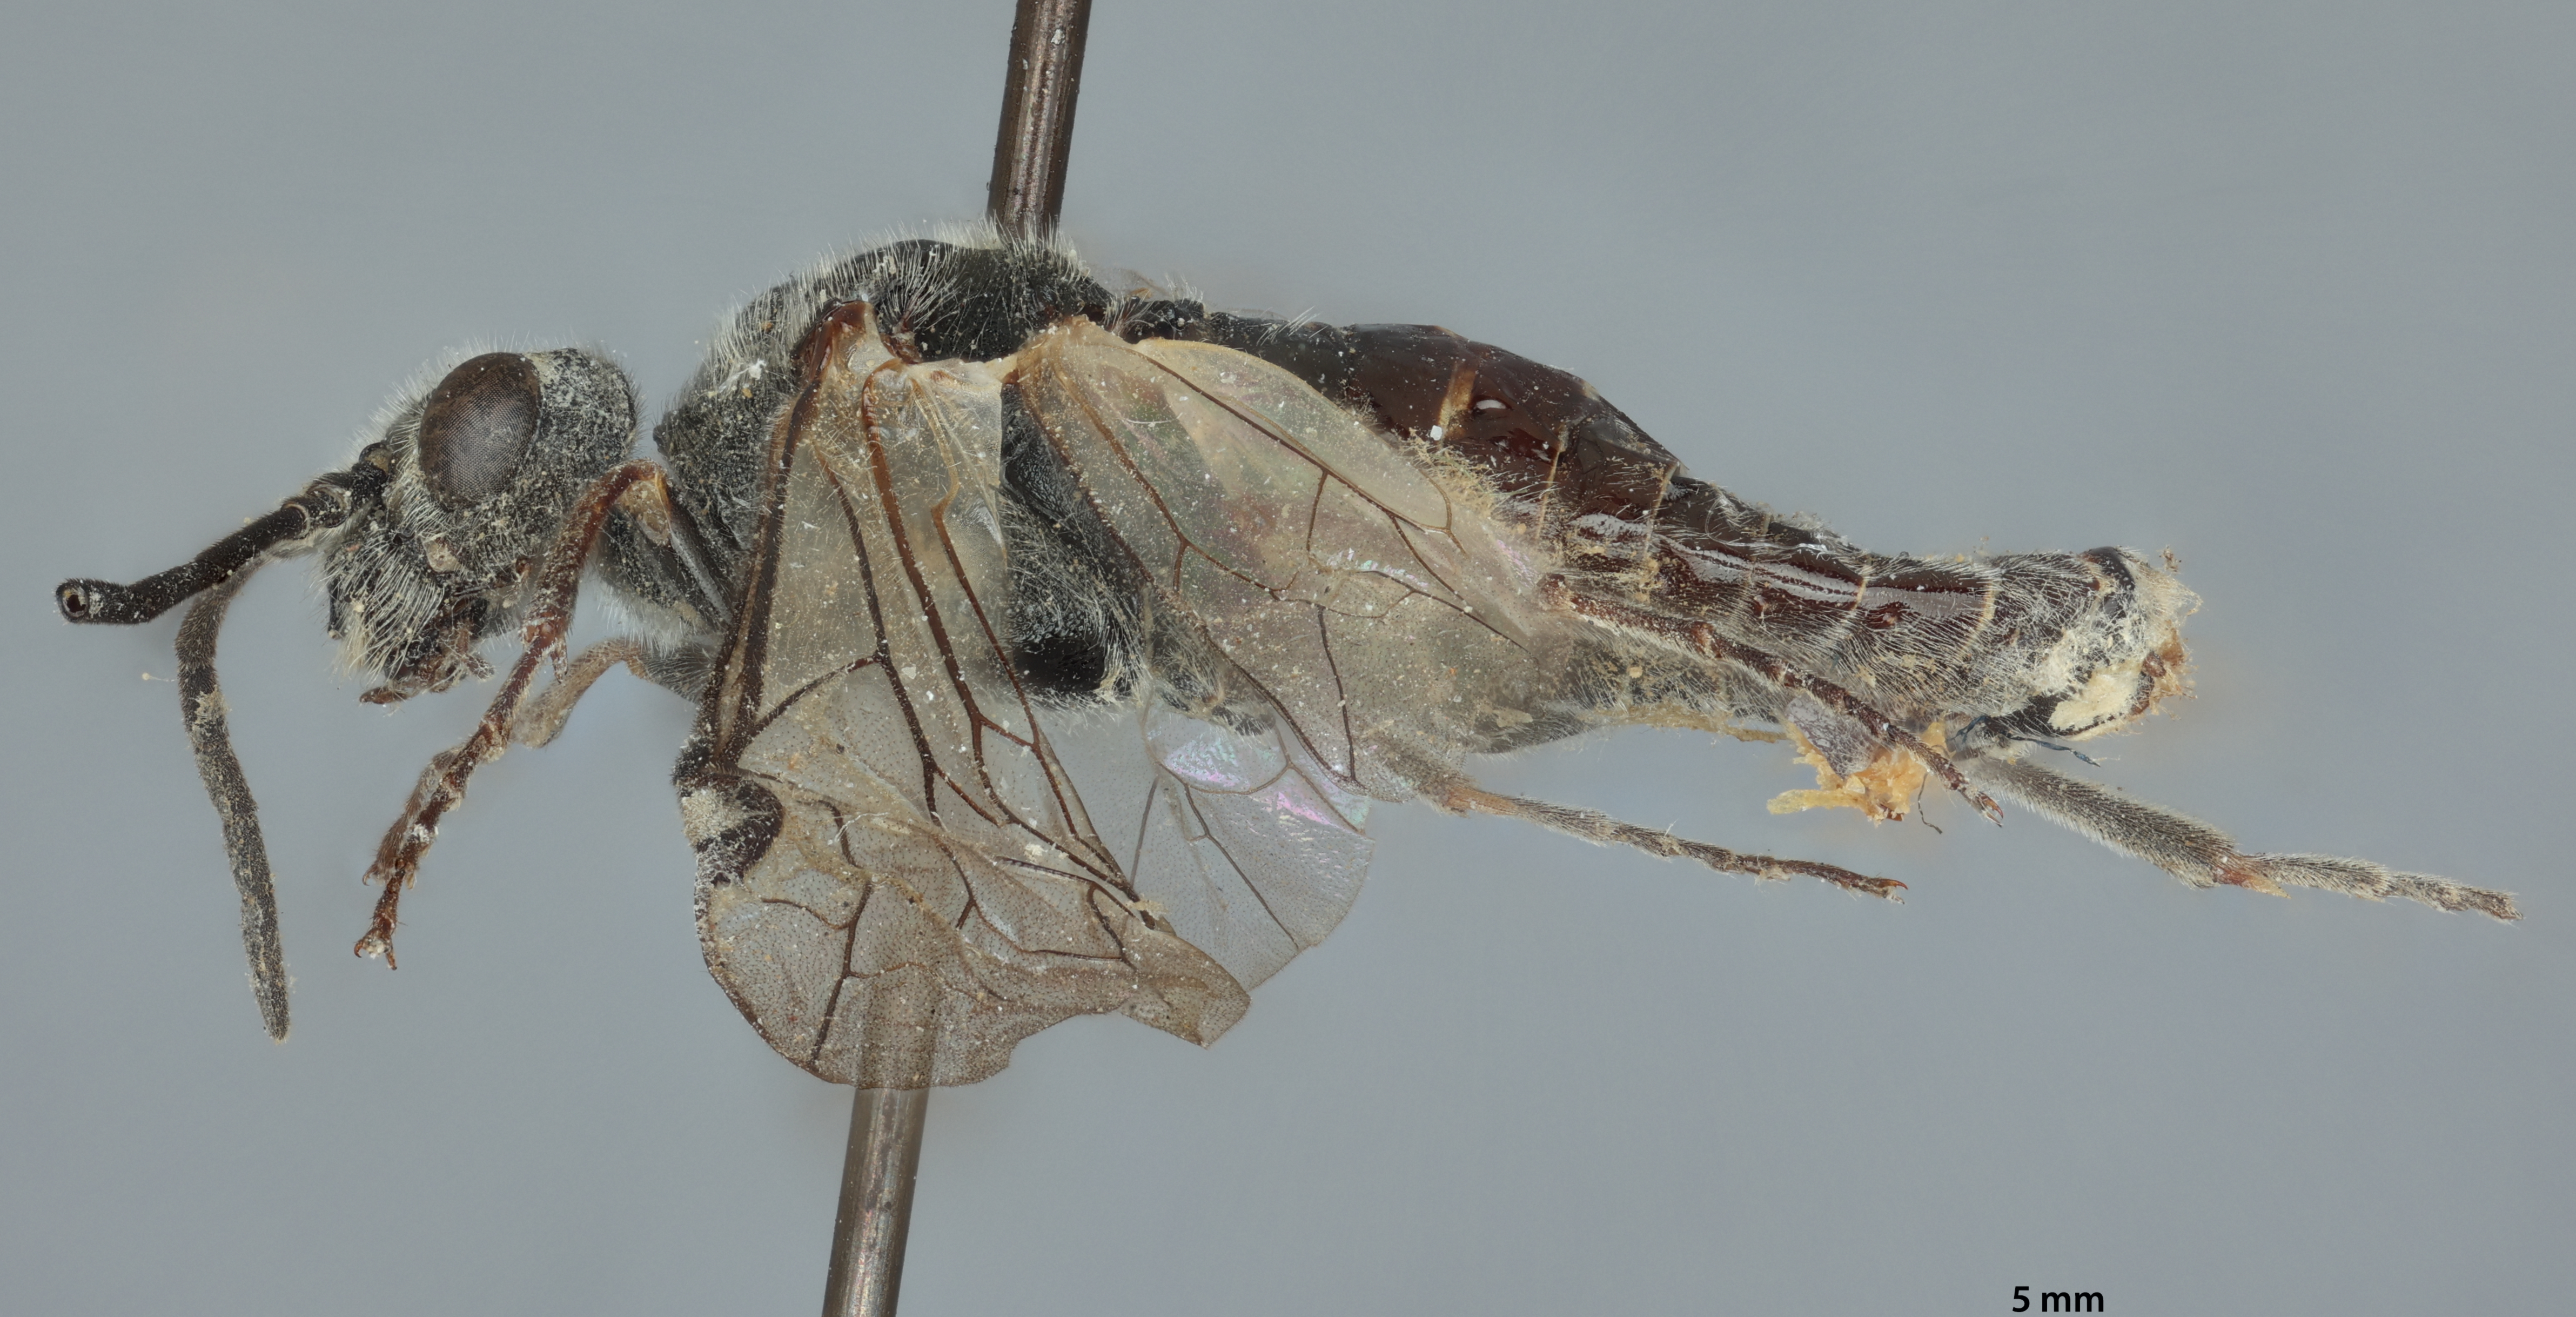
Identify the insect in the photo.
Dolerus picinus
